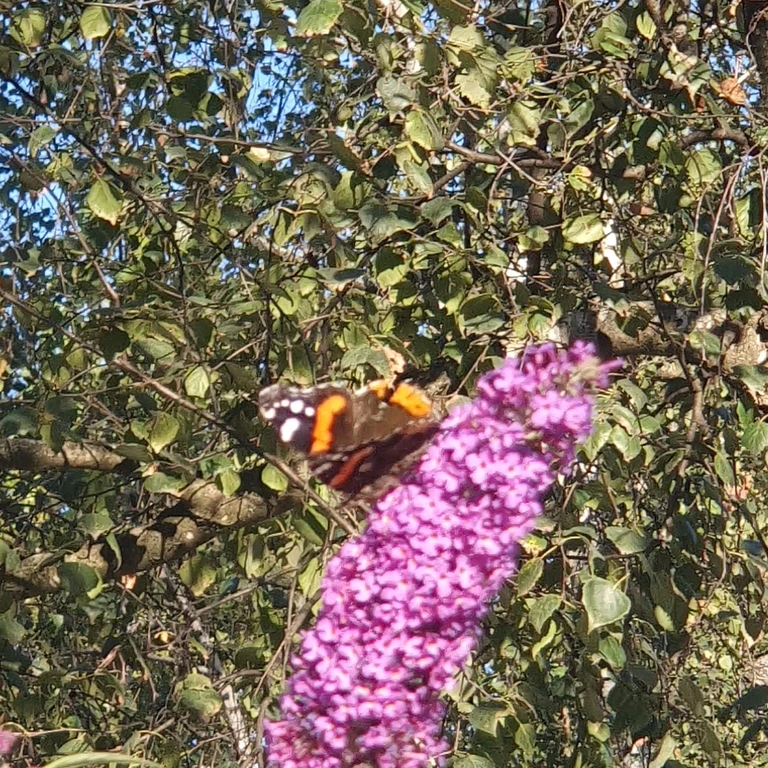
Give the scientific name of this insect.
Vanessa atalanta
